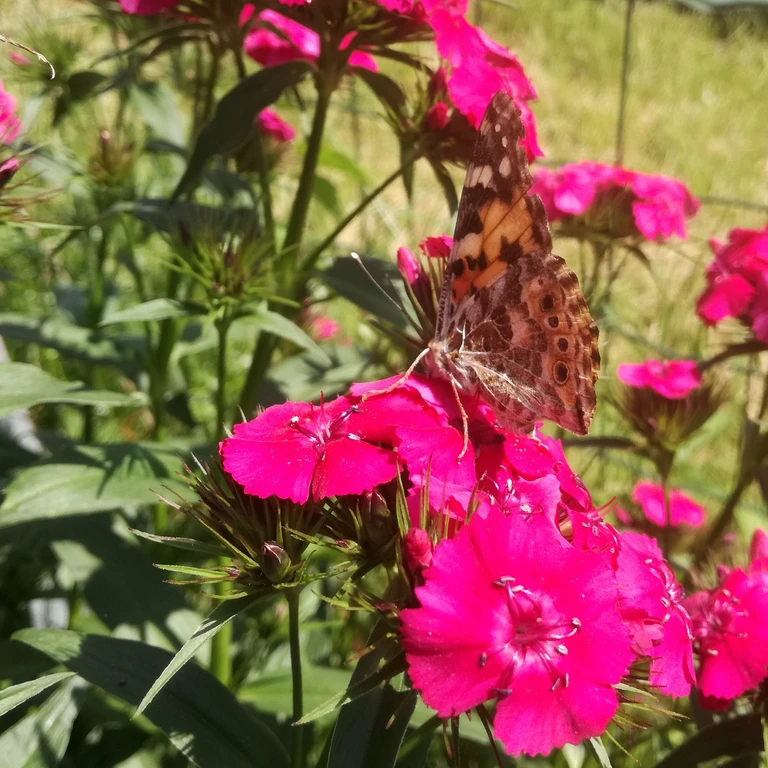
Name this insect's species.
Vanessa cardui
